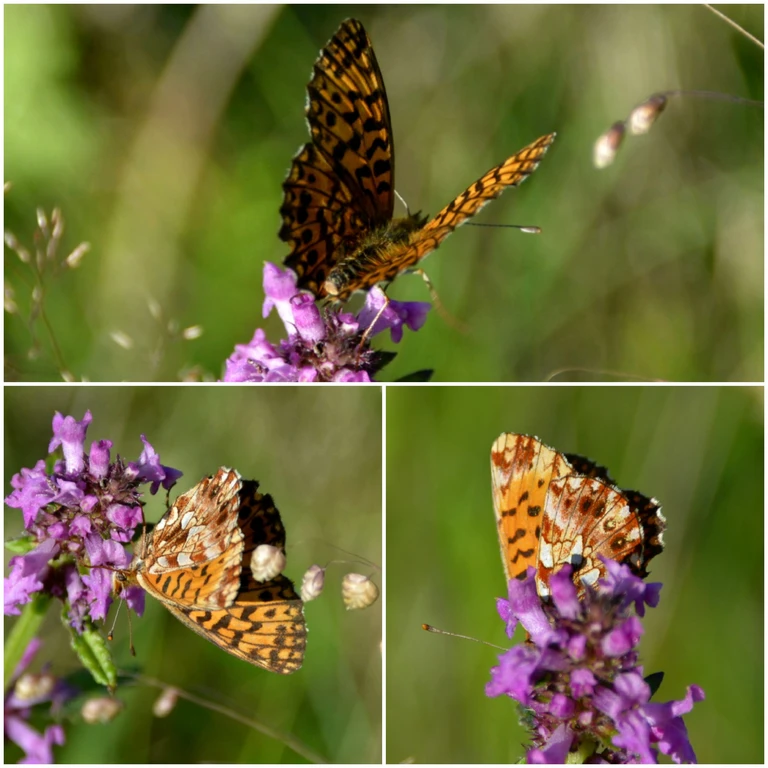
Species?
Boloria dia
